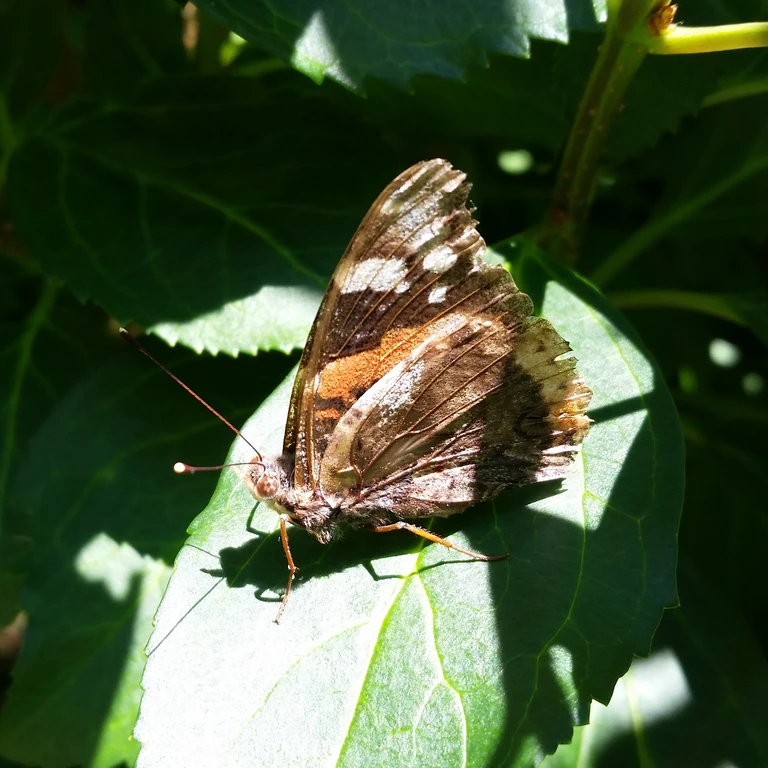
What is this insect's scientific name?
Vanessa atalanta
